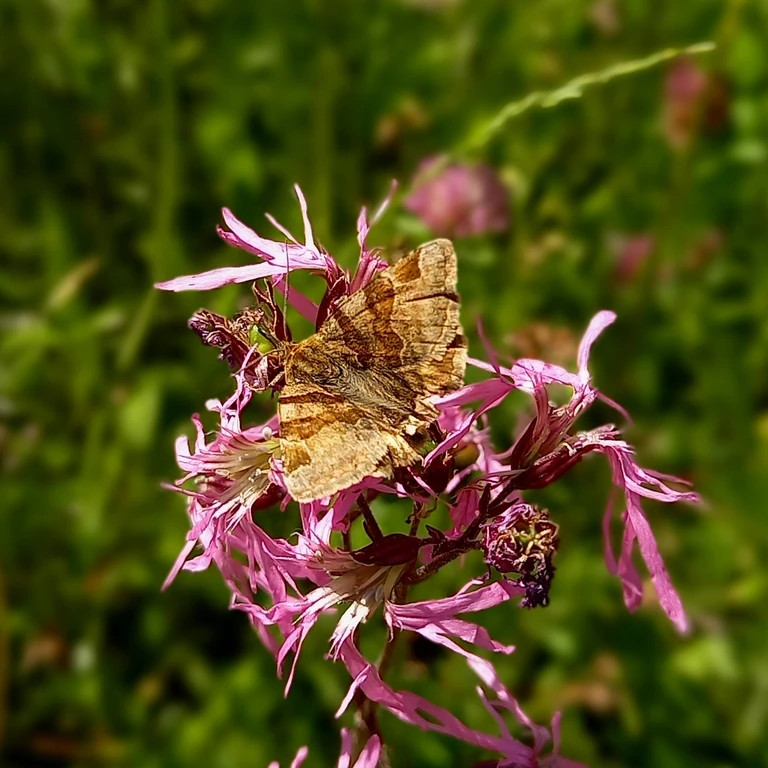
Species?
Euclidia glyphica
